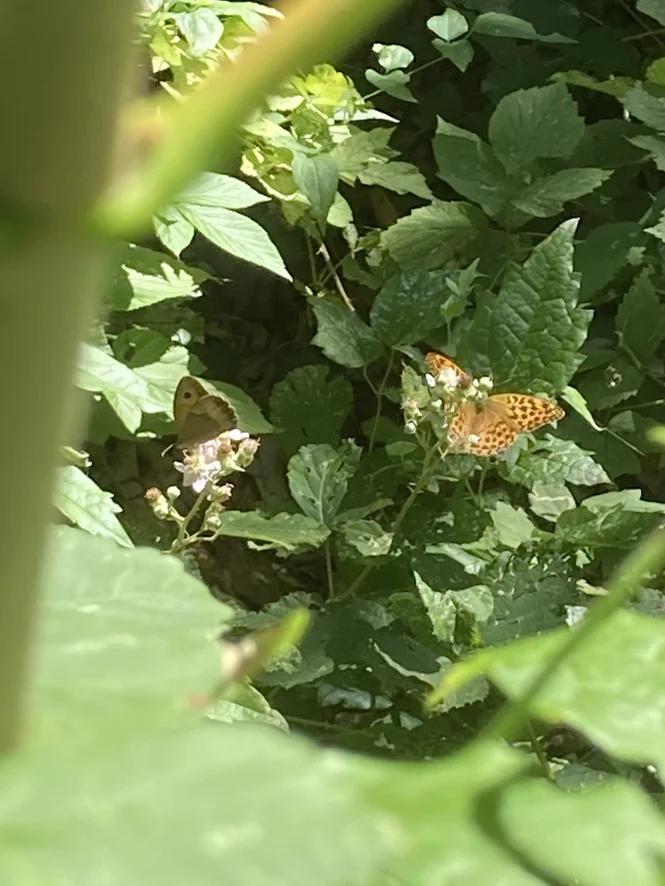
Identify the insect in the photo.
Argynnis paphia
